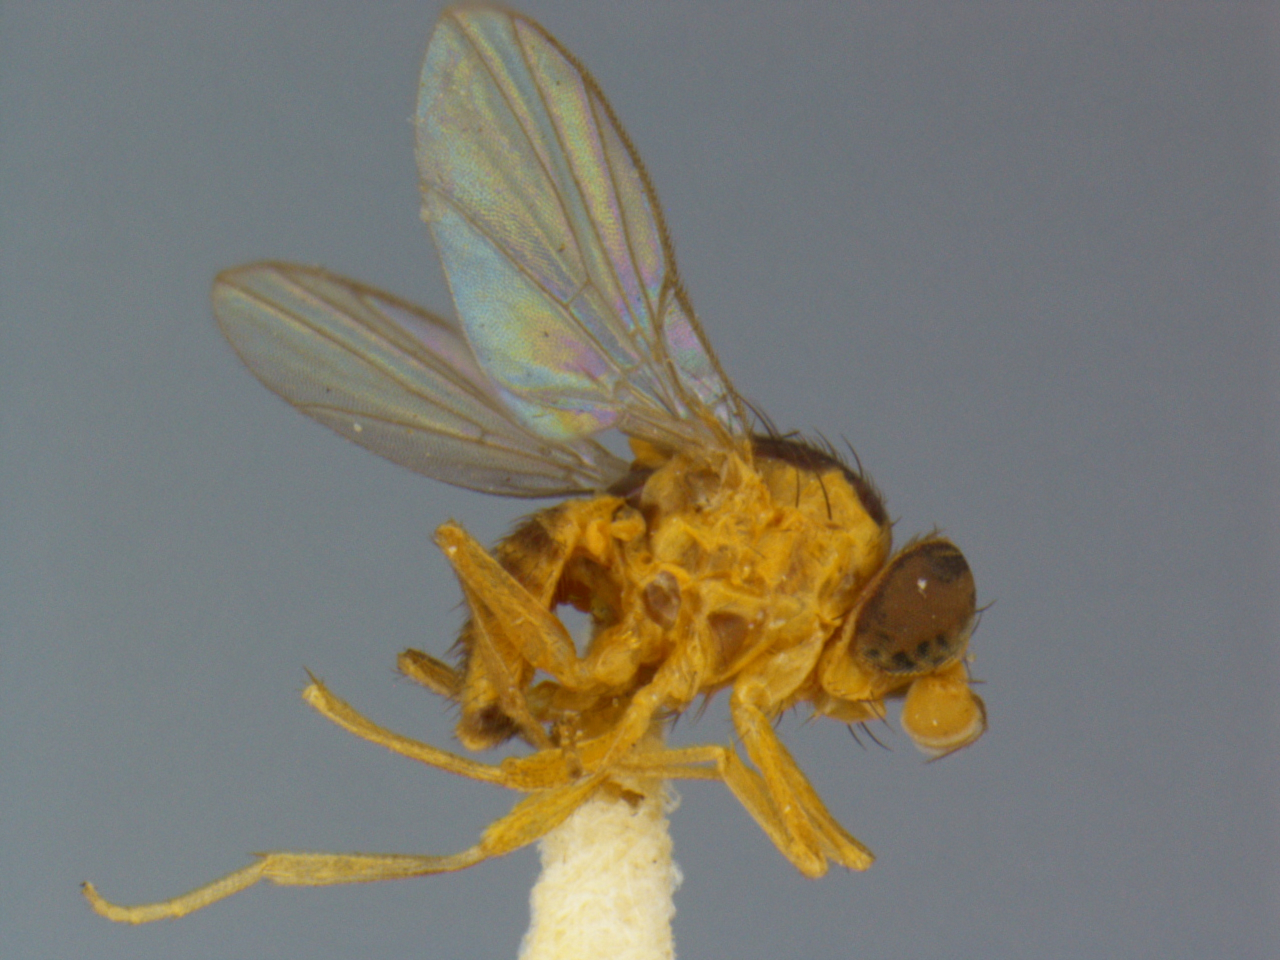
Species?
Agromyza commelinae
